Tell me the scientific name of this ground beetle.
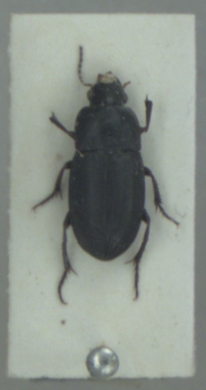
Harpalus anxius
